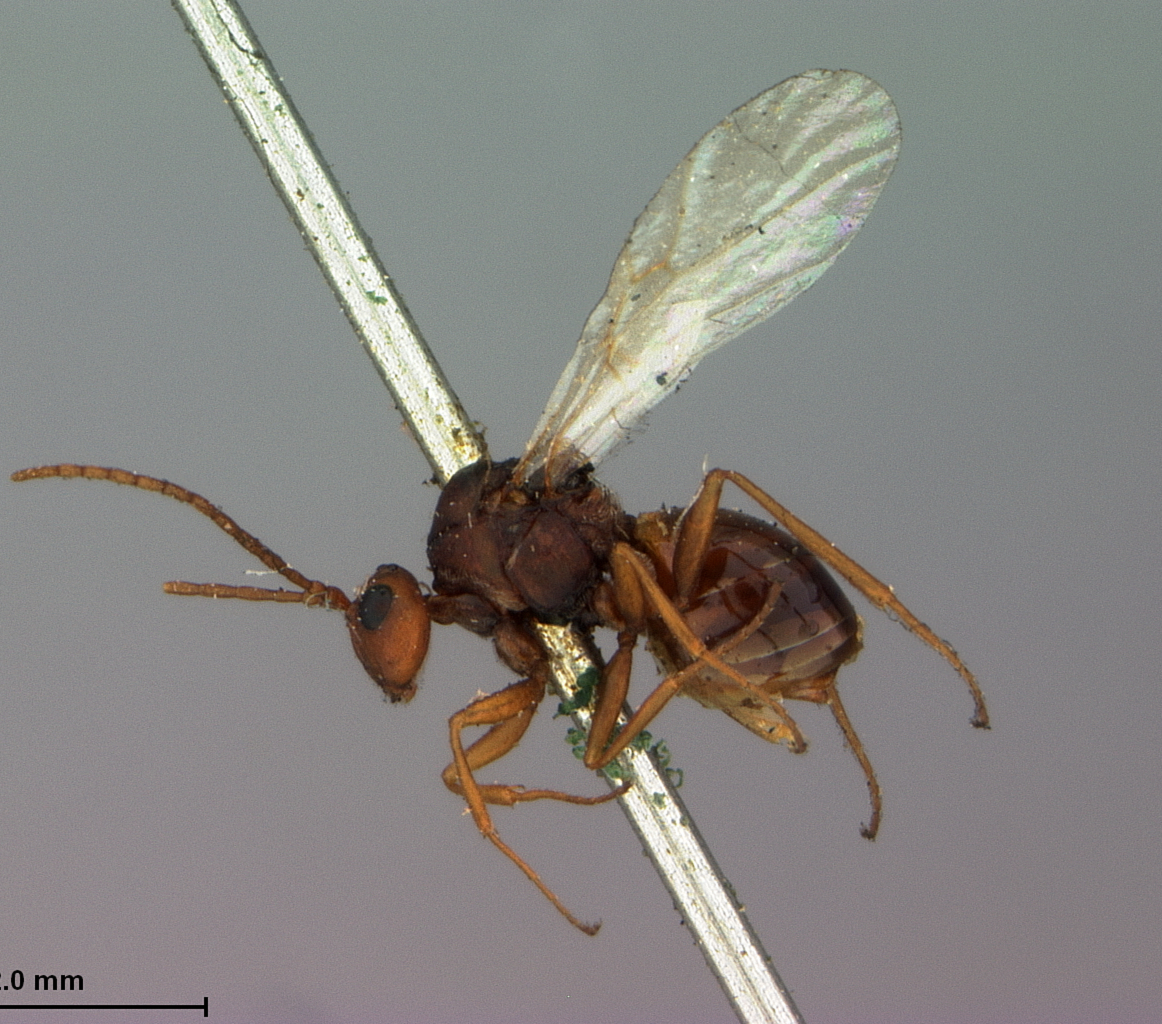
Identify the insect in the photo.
Antistrophus lygodesmiaepisum
